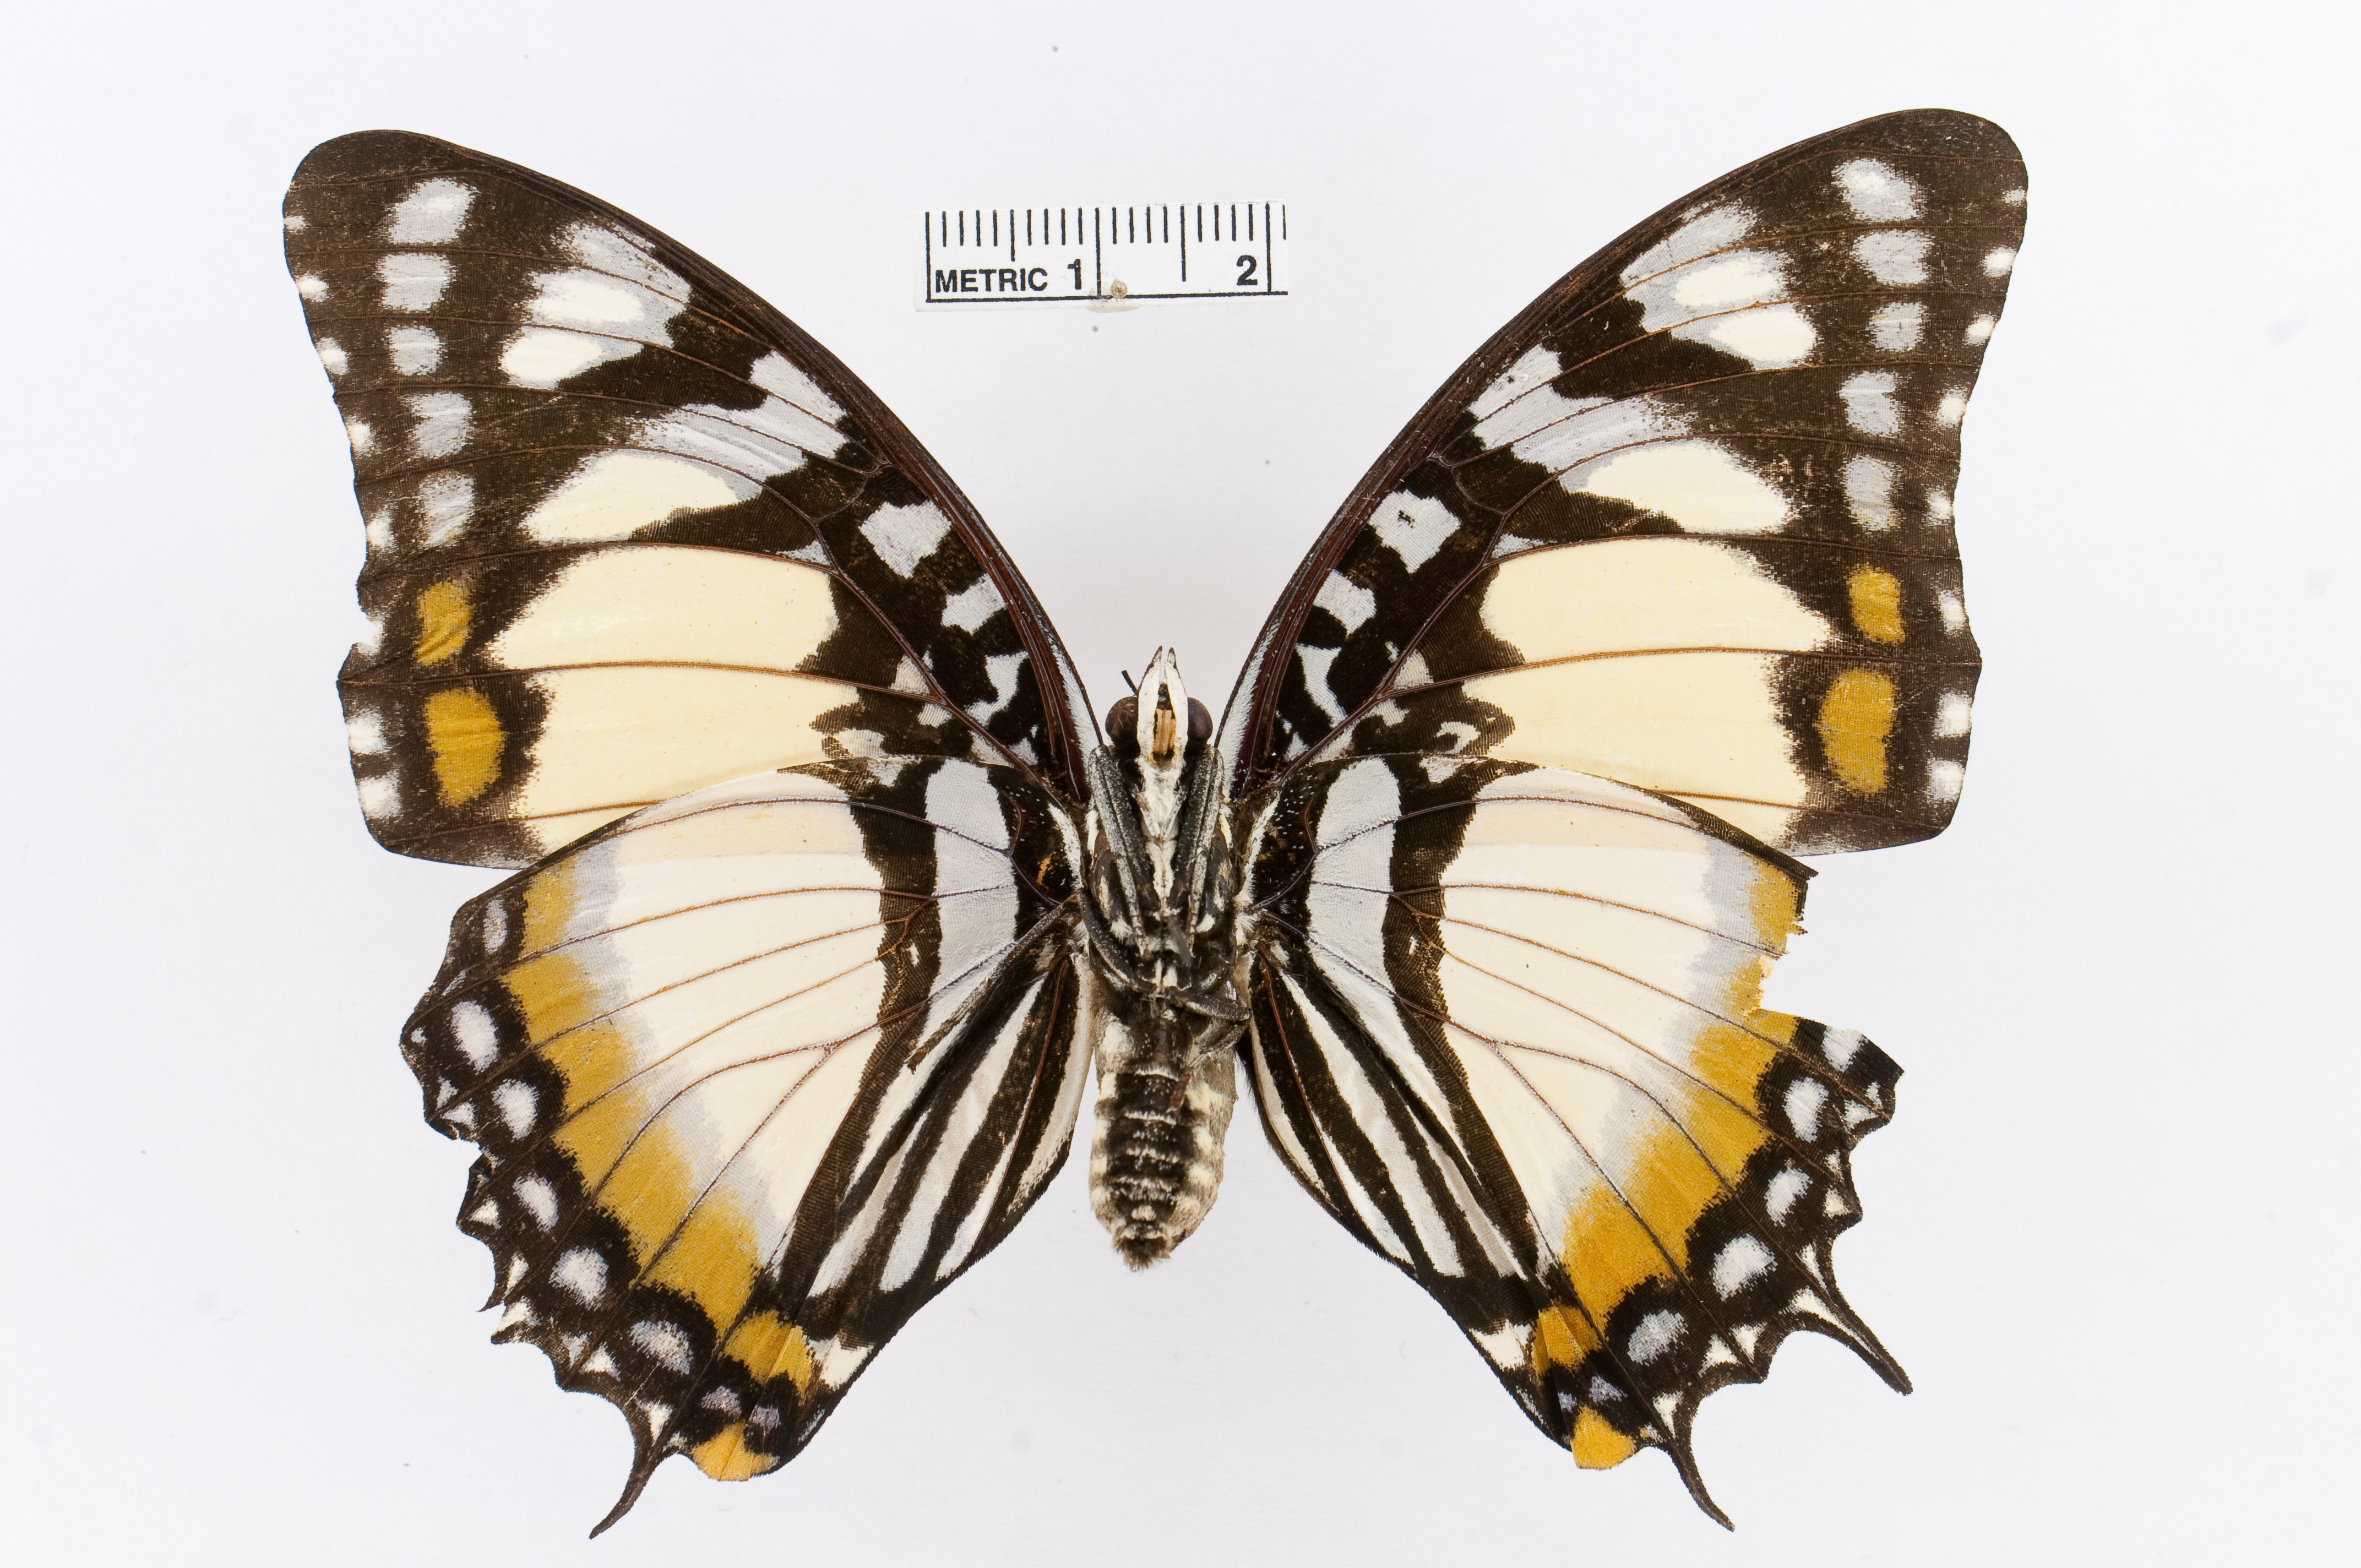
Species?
Charaxes superbus
